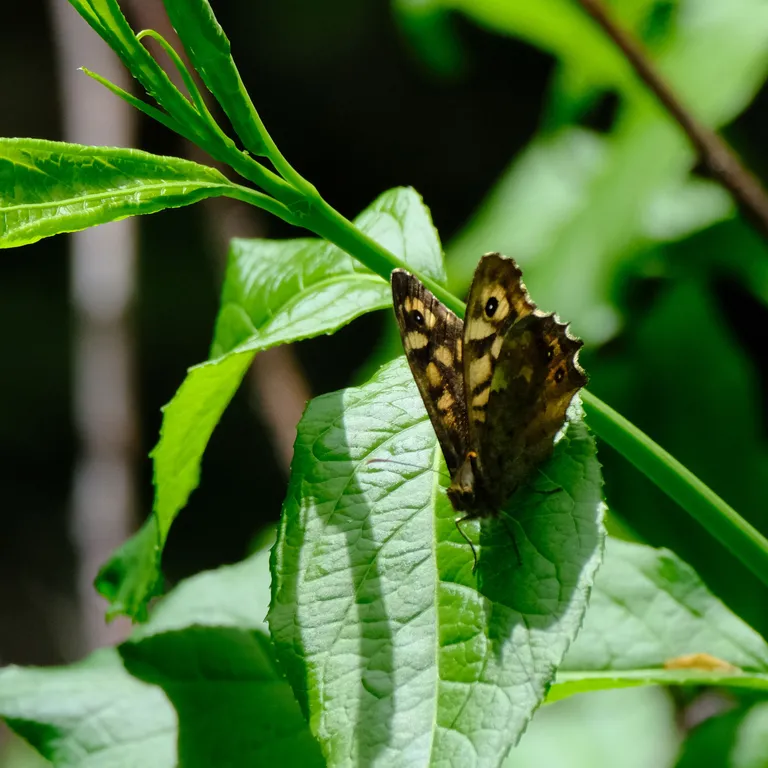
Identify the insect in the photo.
Pararge aegeria
